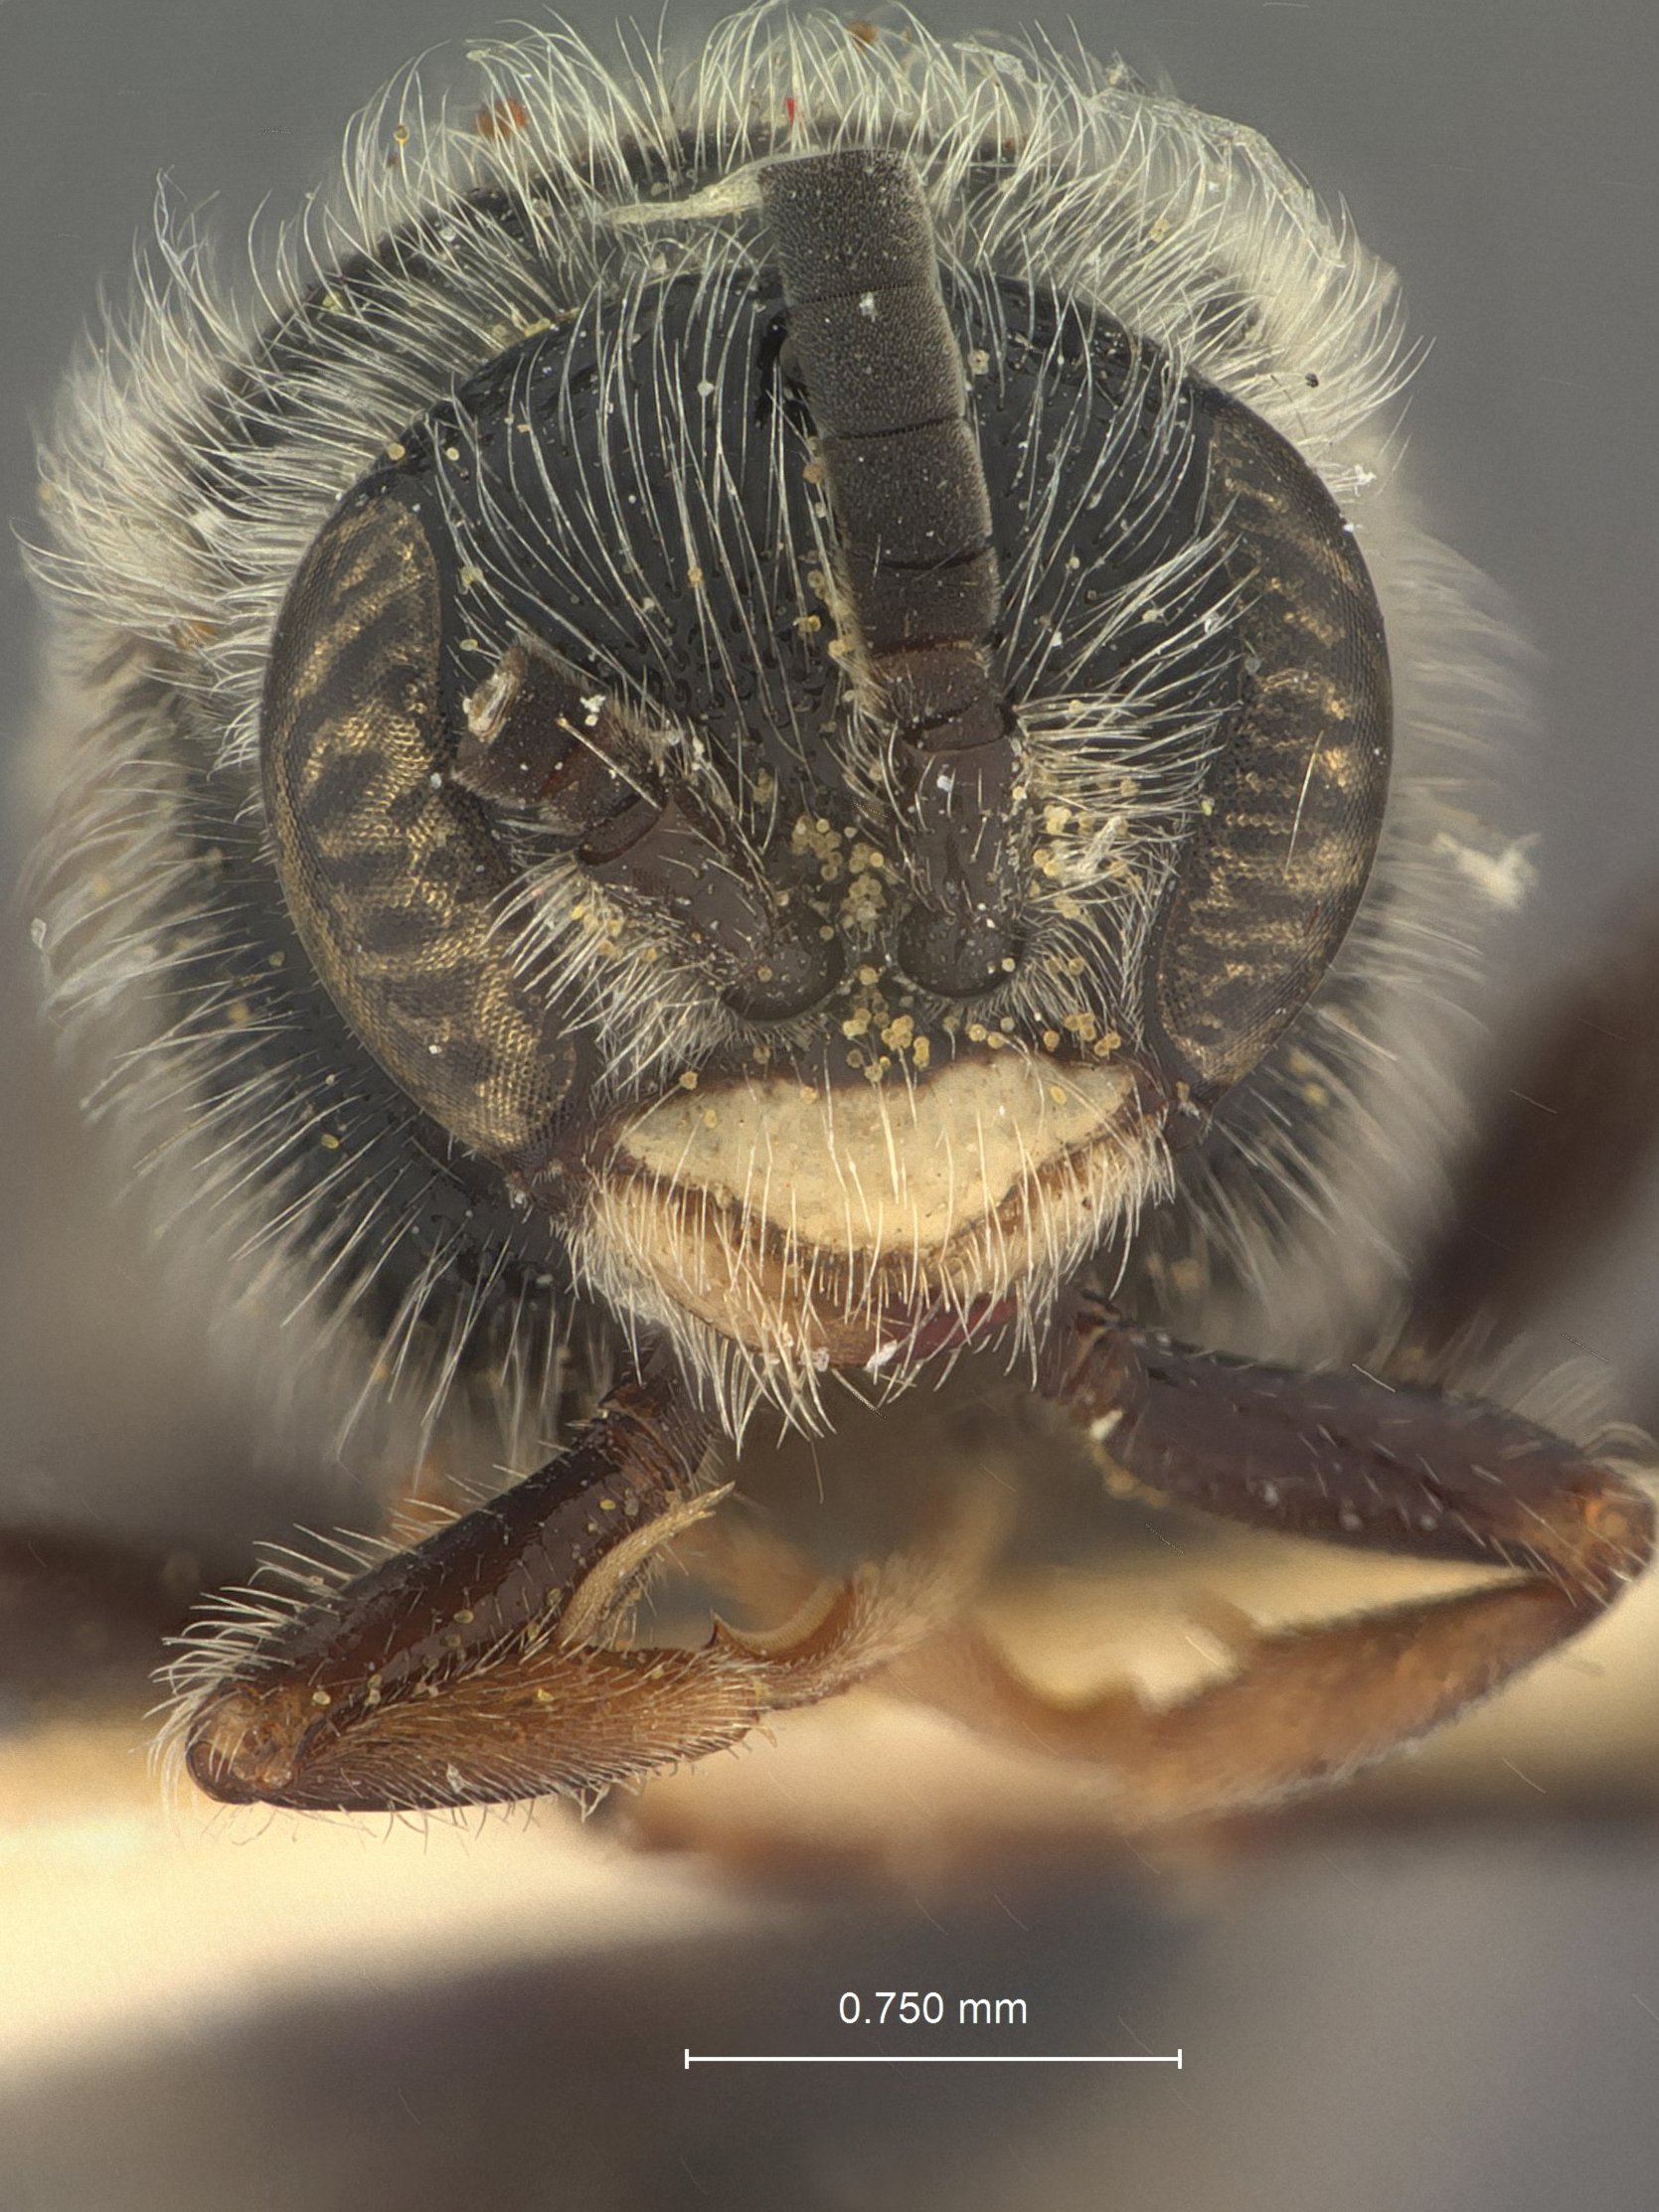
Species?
Paratiphia asotinae
